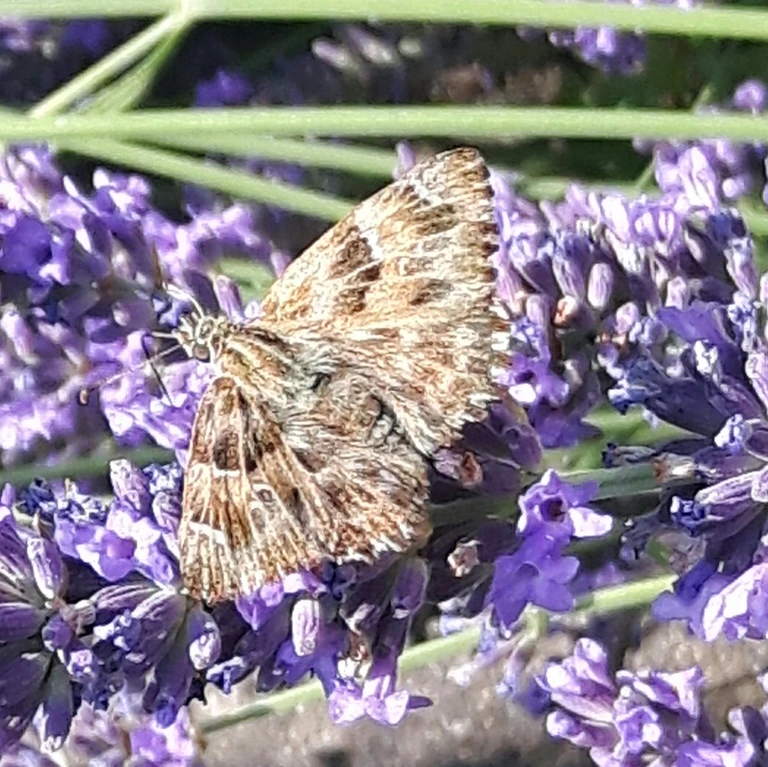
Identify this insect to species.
Carcharodus alceae
